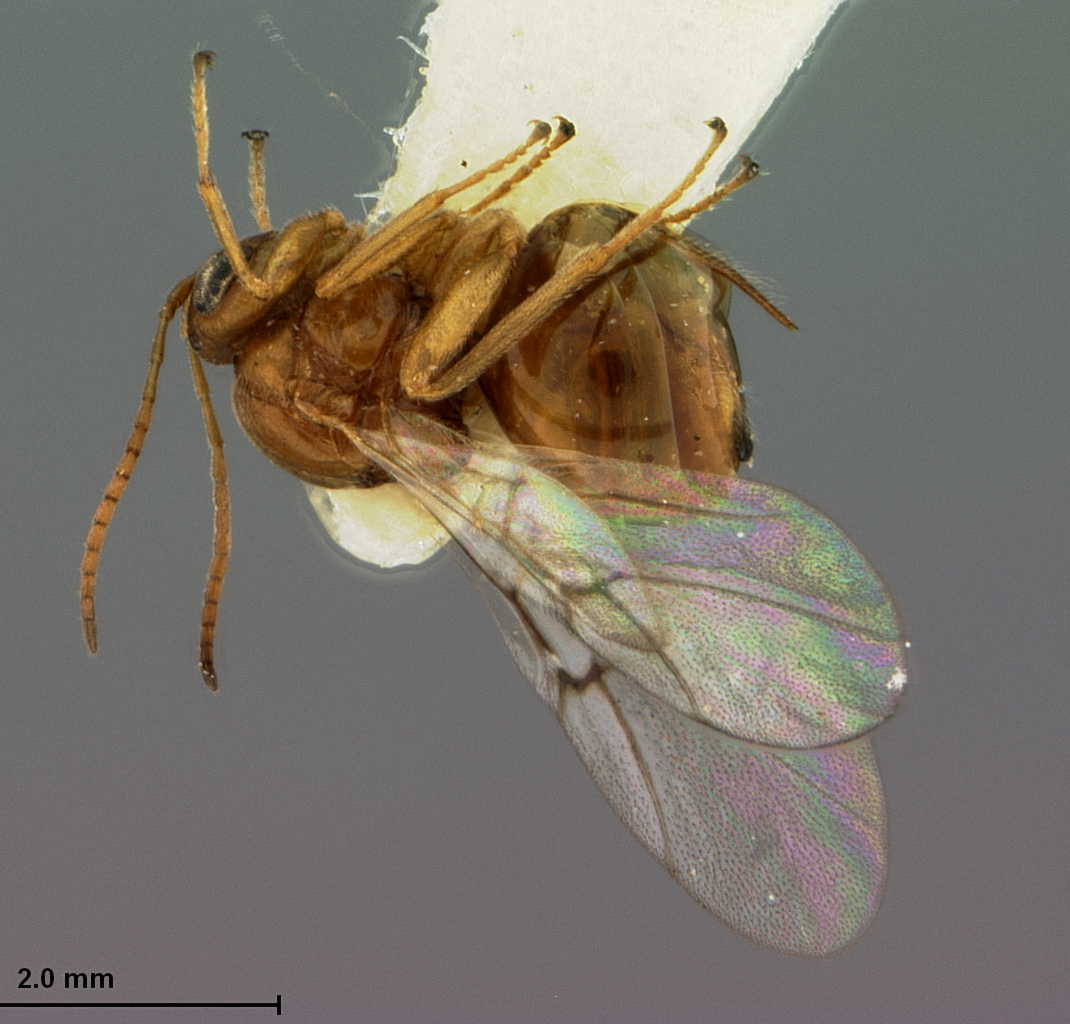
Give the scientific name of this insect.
Callirhytis lentiformis
